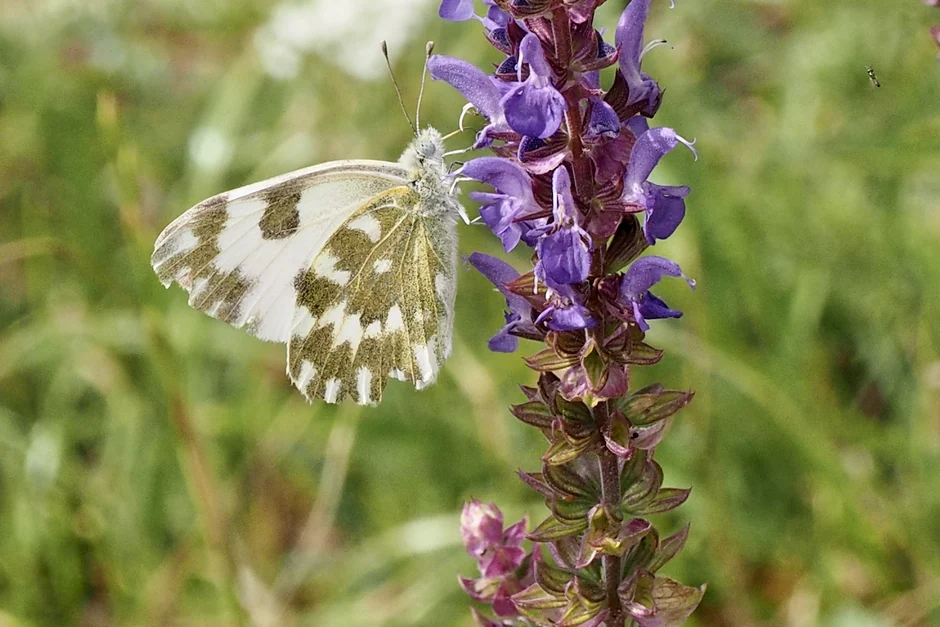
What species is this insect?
Pontia edusa
